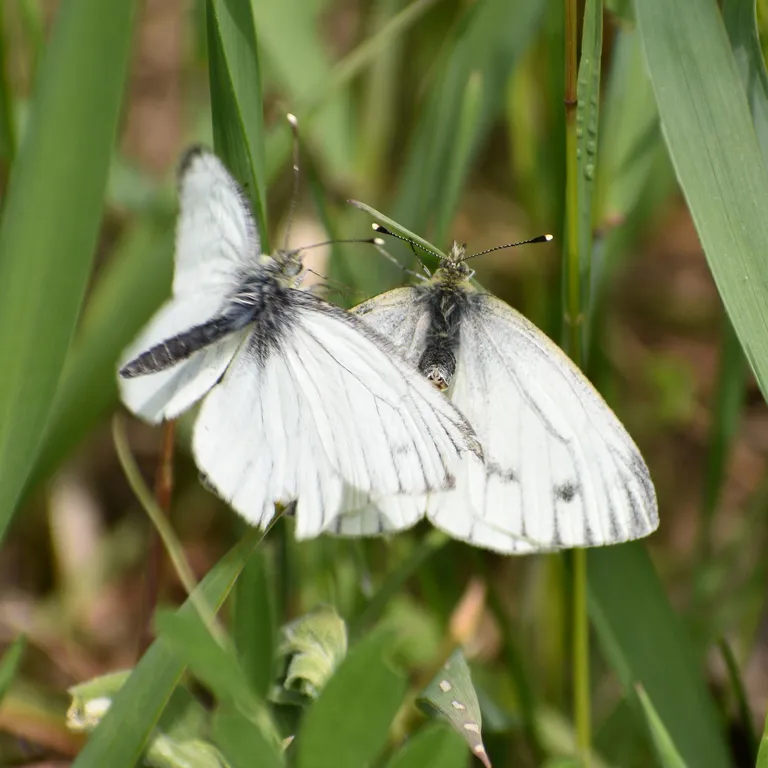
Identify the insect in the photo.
Pieris napi
